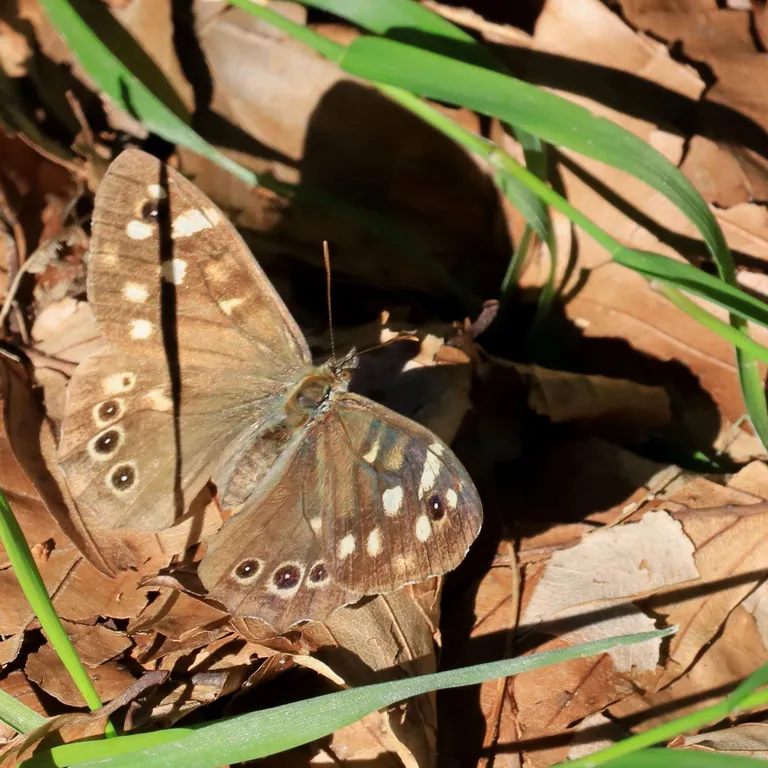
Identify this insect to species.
Pararge aegeria
